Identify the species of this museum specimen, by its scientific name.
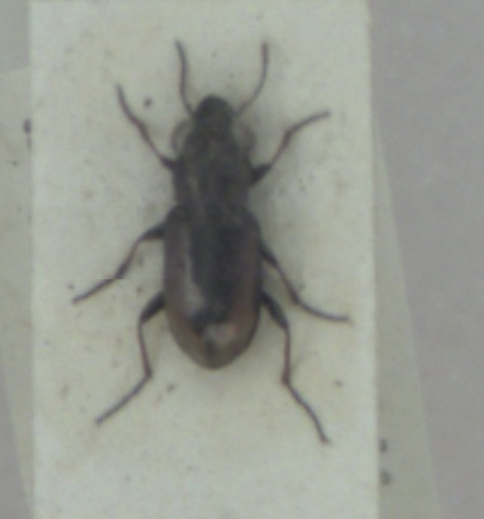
Notiophilus biguttatus
